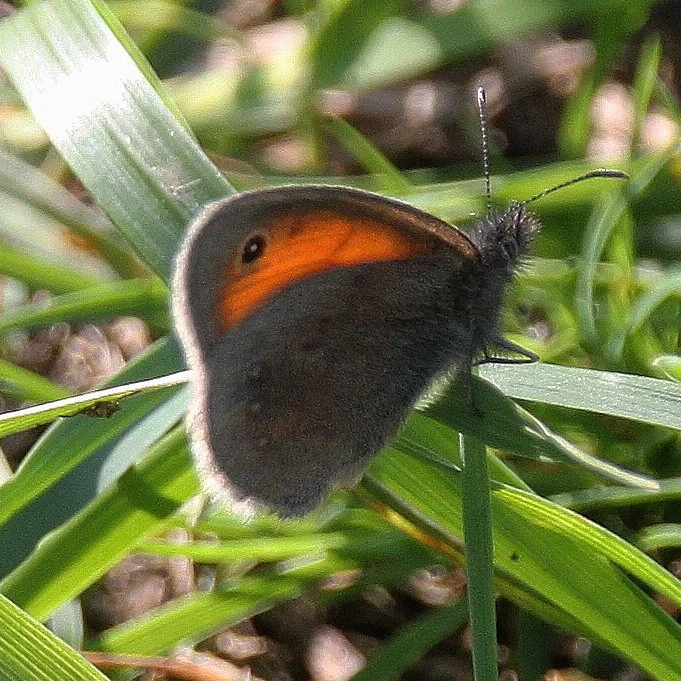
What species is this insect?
Coenonympha pamphilus
